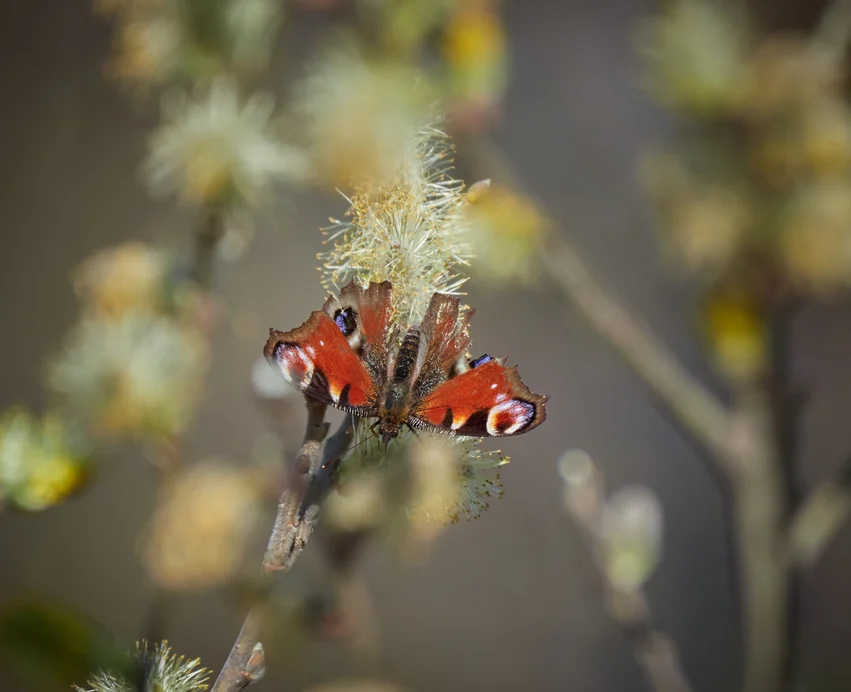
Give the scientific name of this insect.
Aglais io
